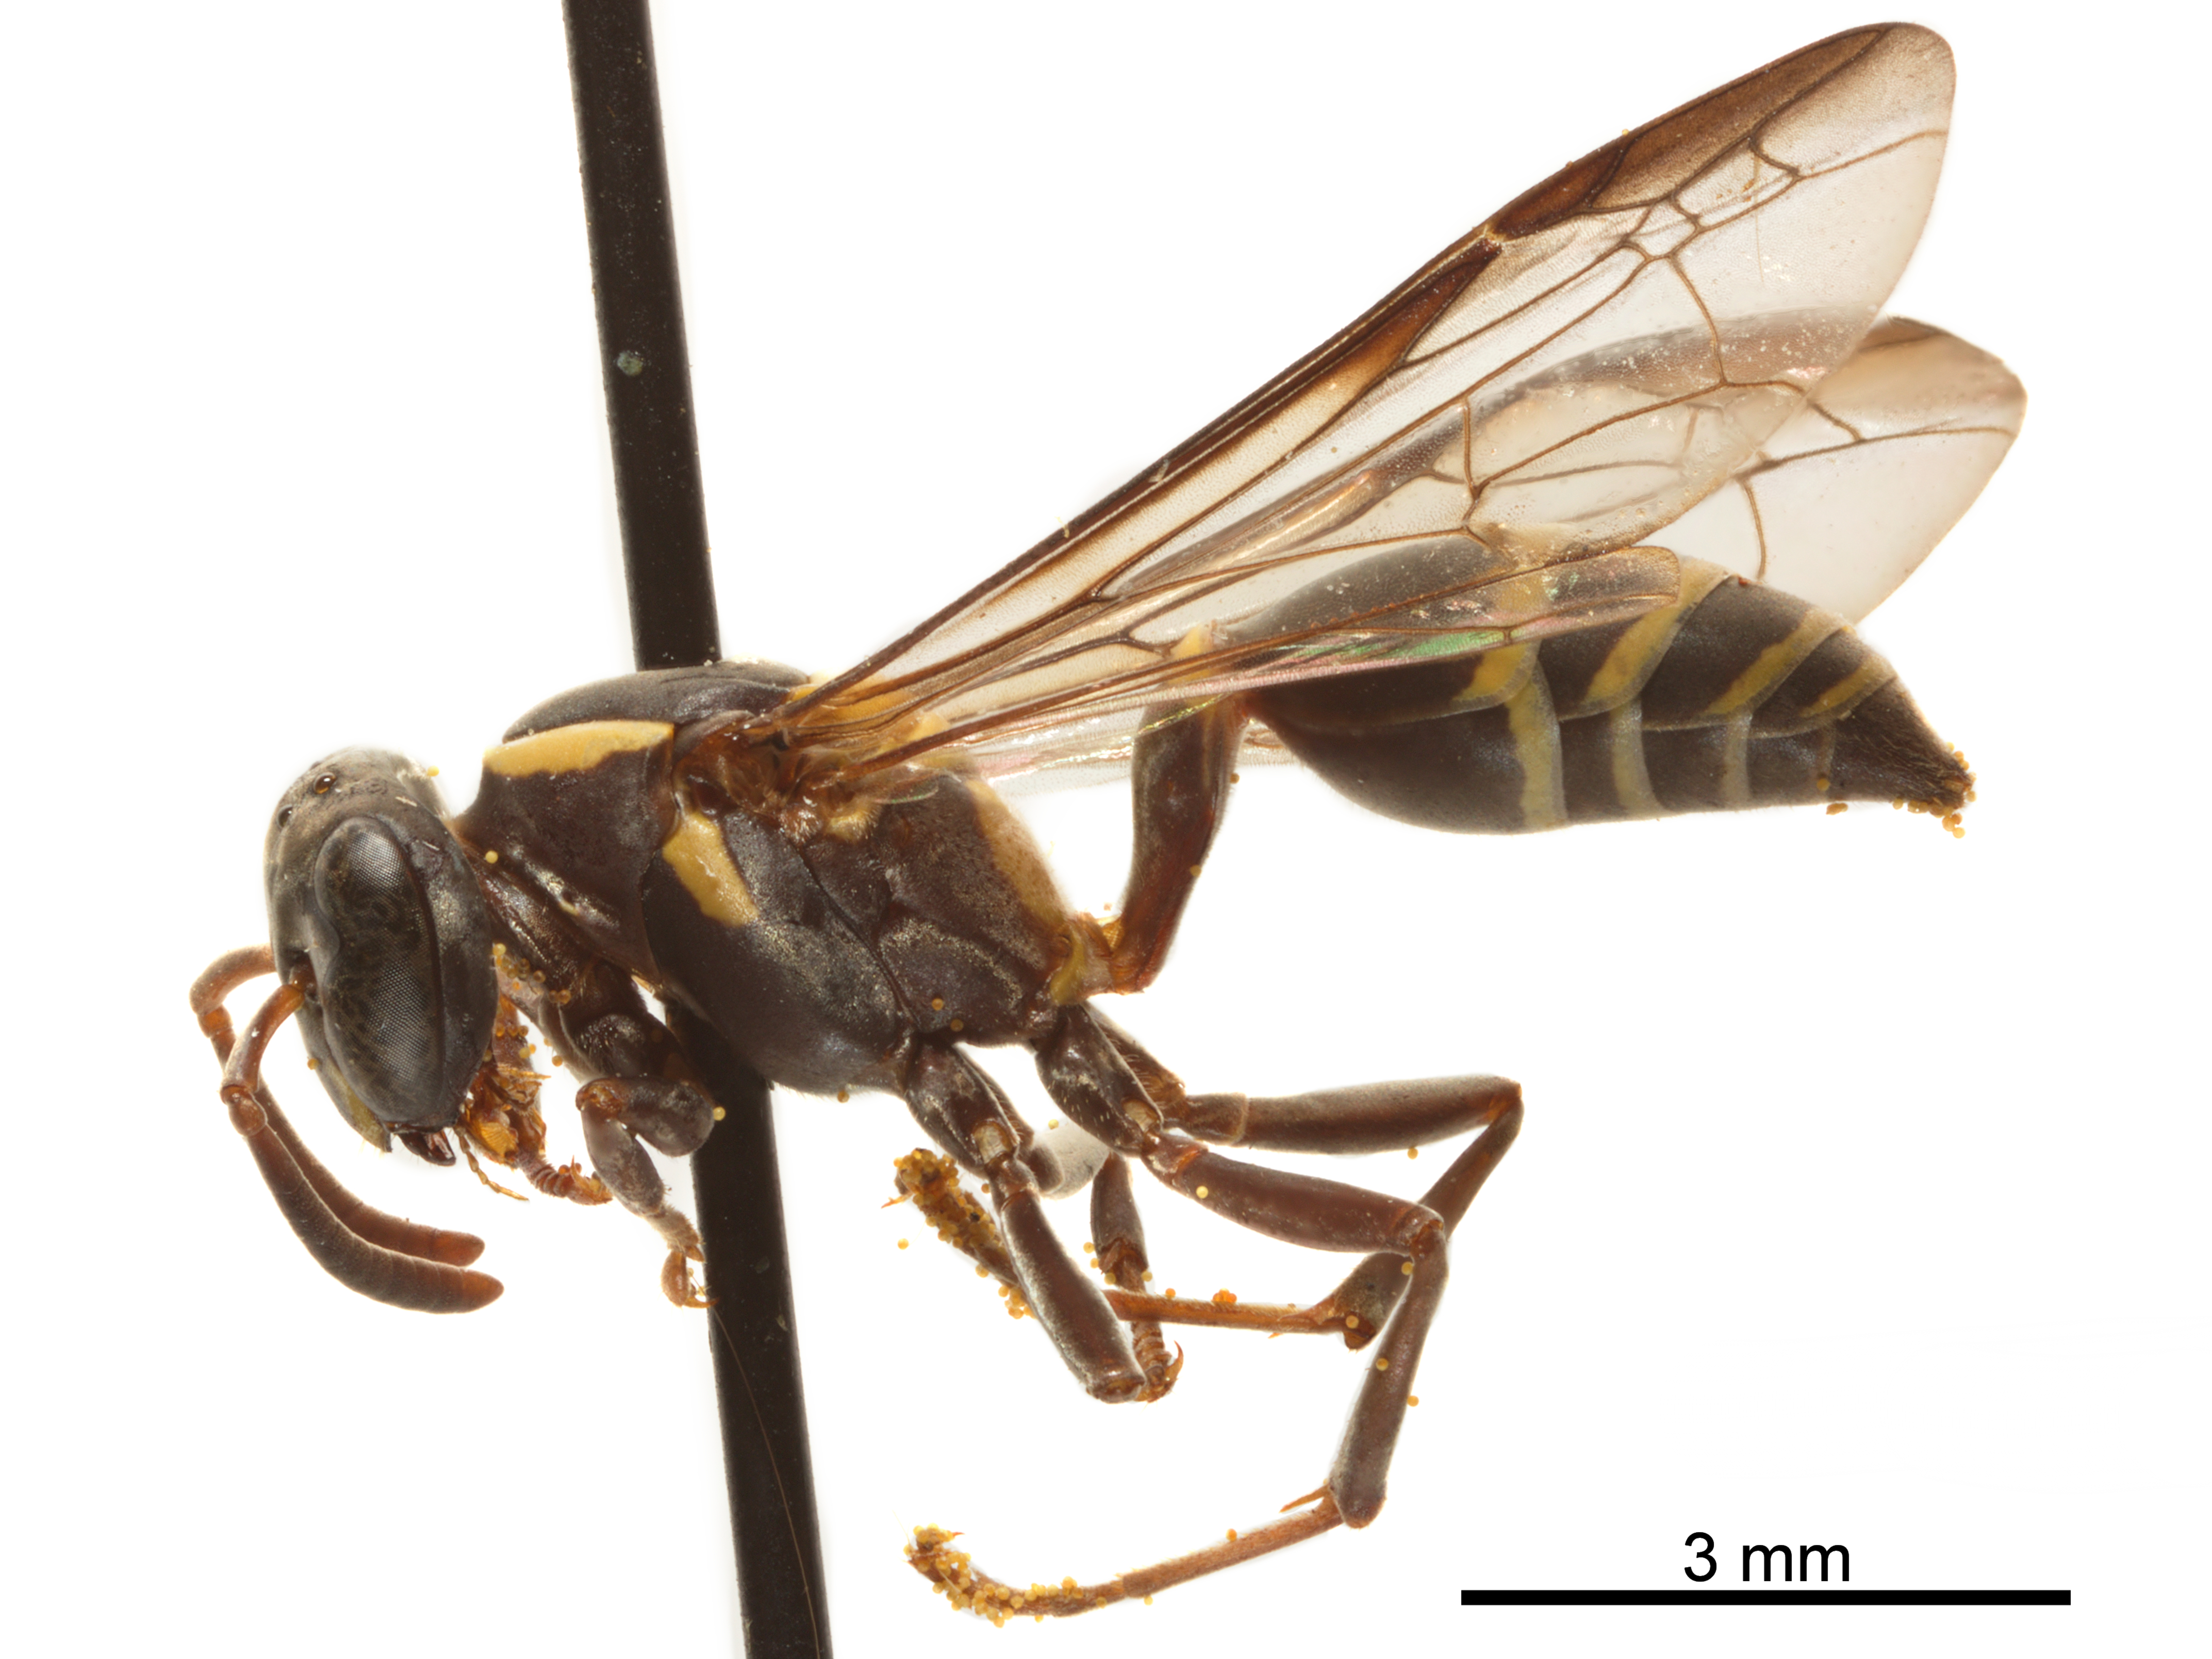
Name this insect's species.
Polybia occidentalis
